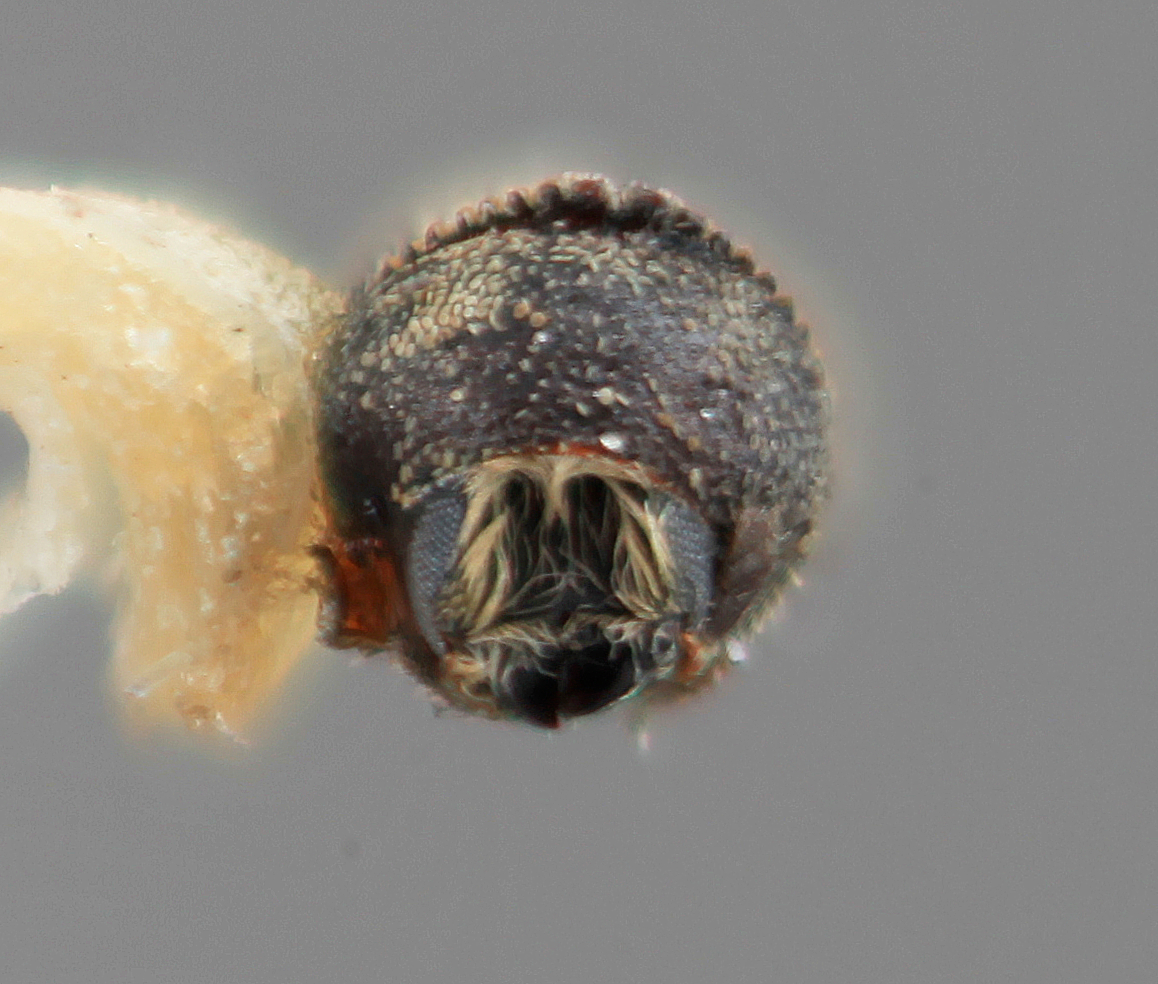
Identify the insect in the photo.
Chaetophloeus minimus
